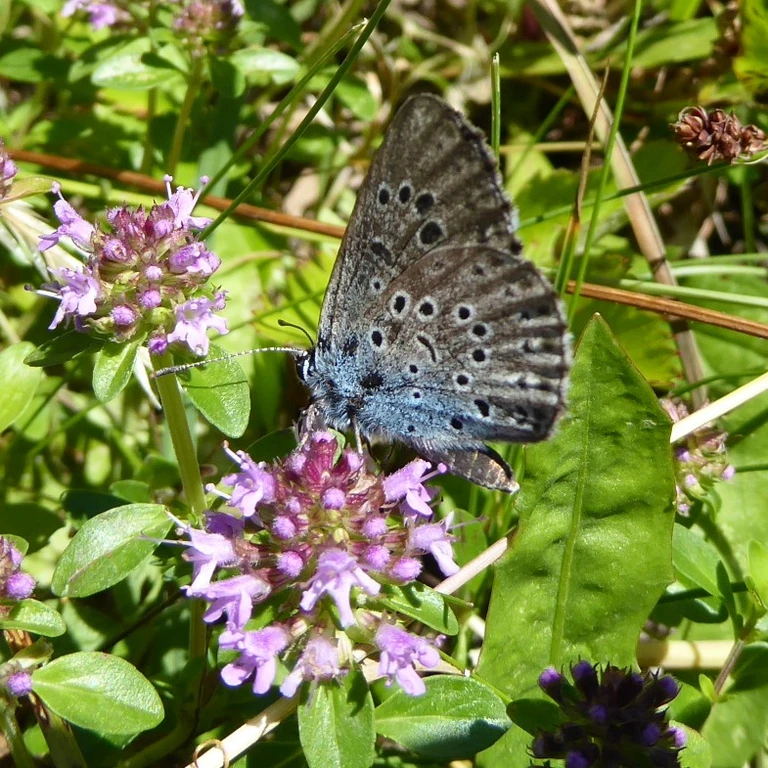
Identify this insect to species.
Phengaris arion (also Maculinea arion)
